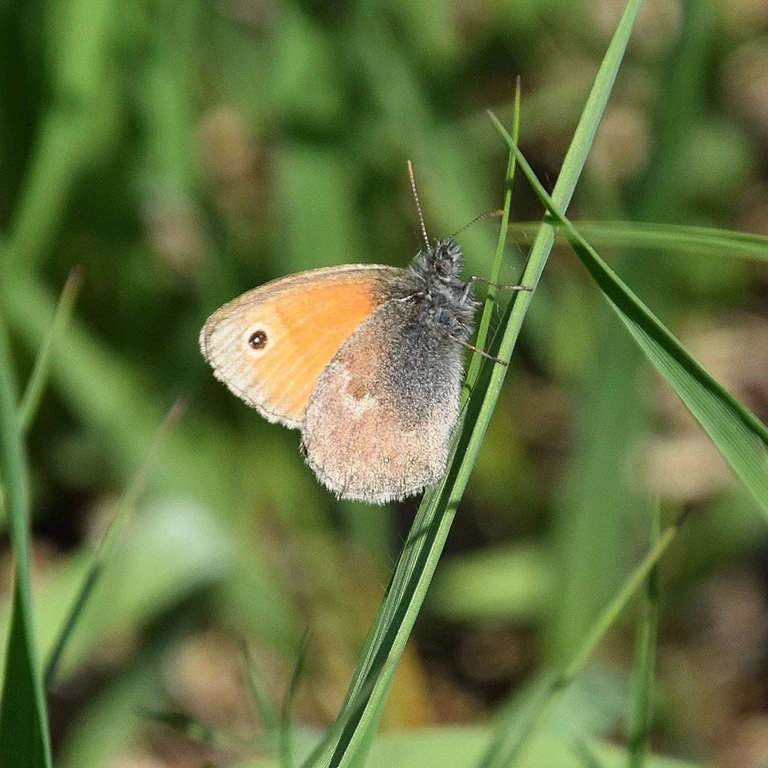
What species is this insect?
Coenonympha pamphilus
